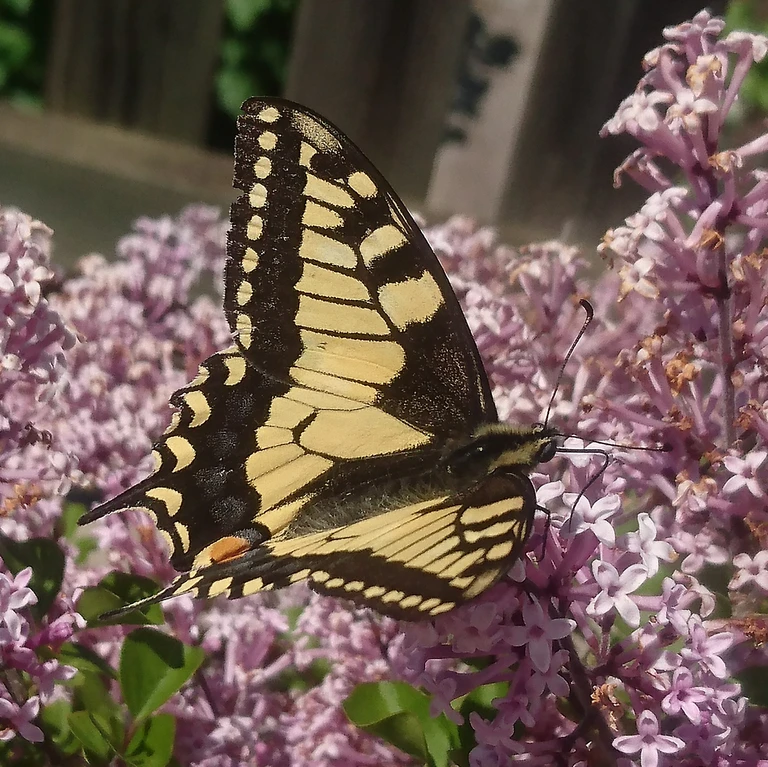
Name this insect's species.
Papilio machaon
